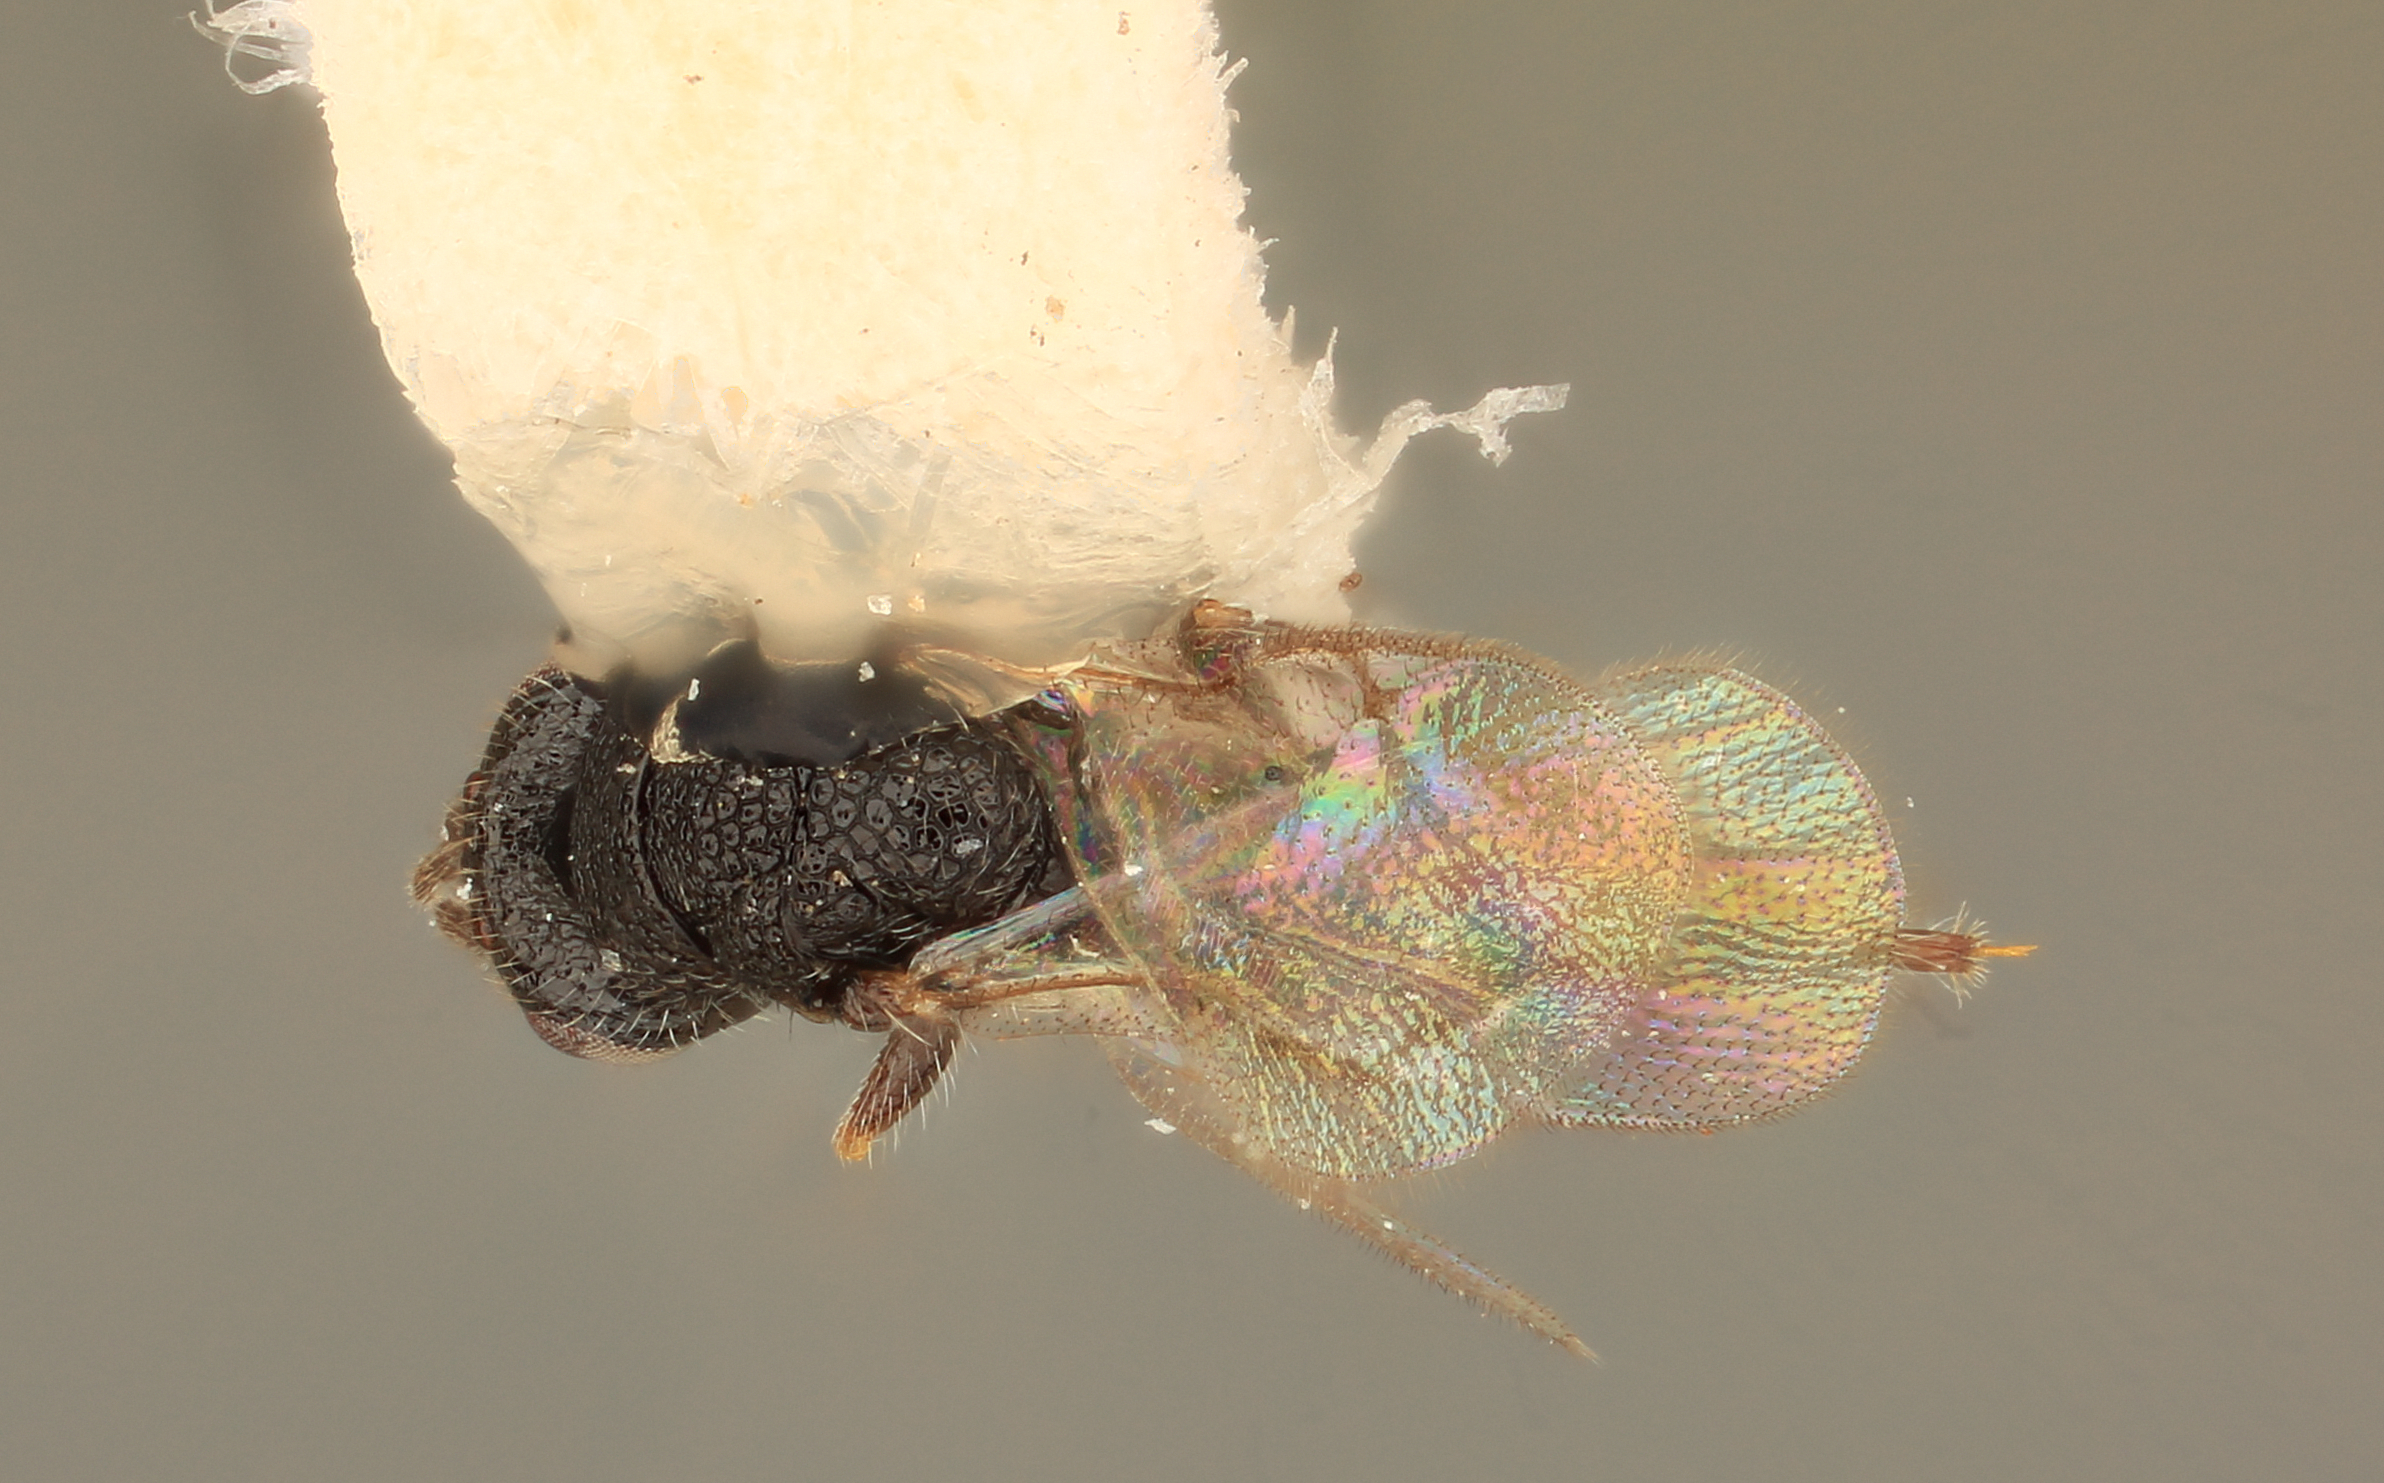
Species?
Eurytoma hebes
